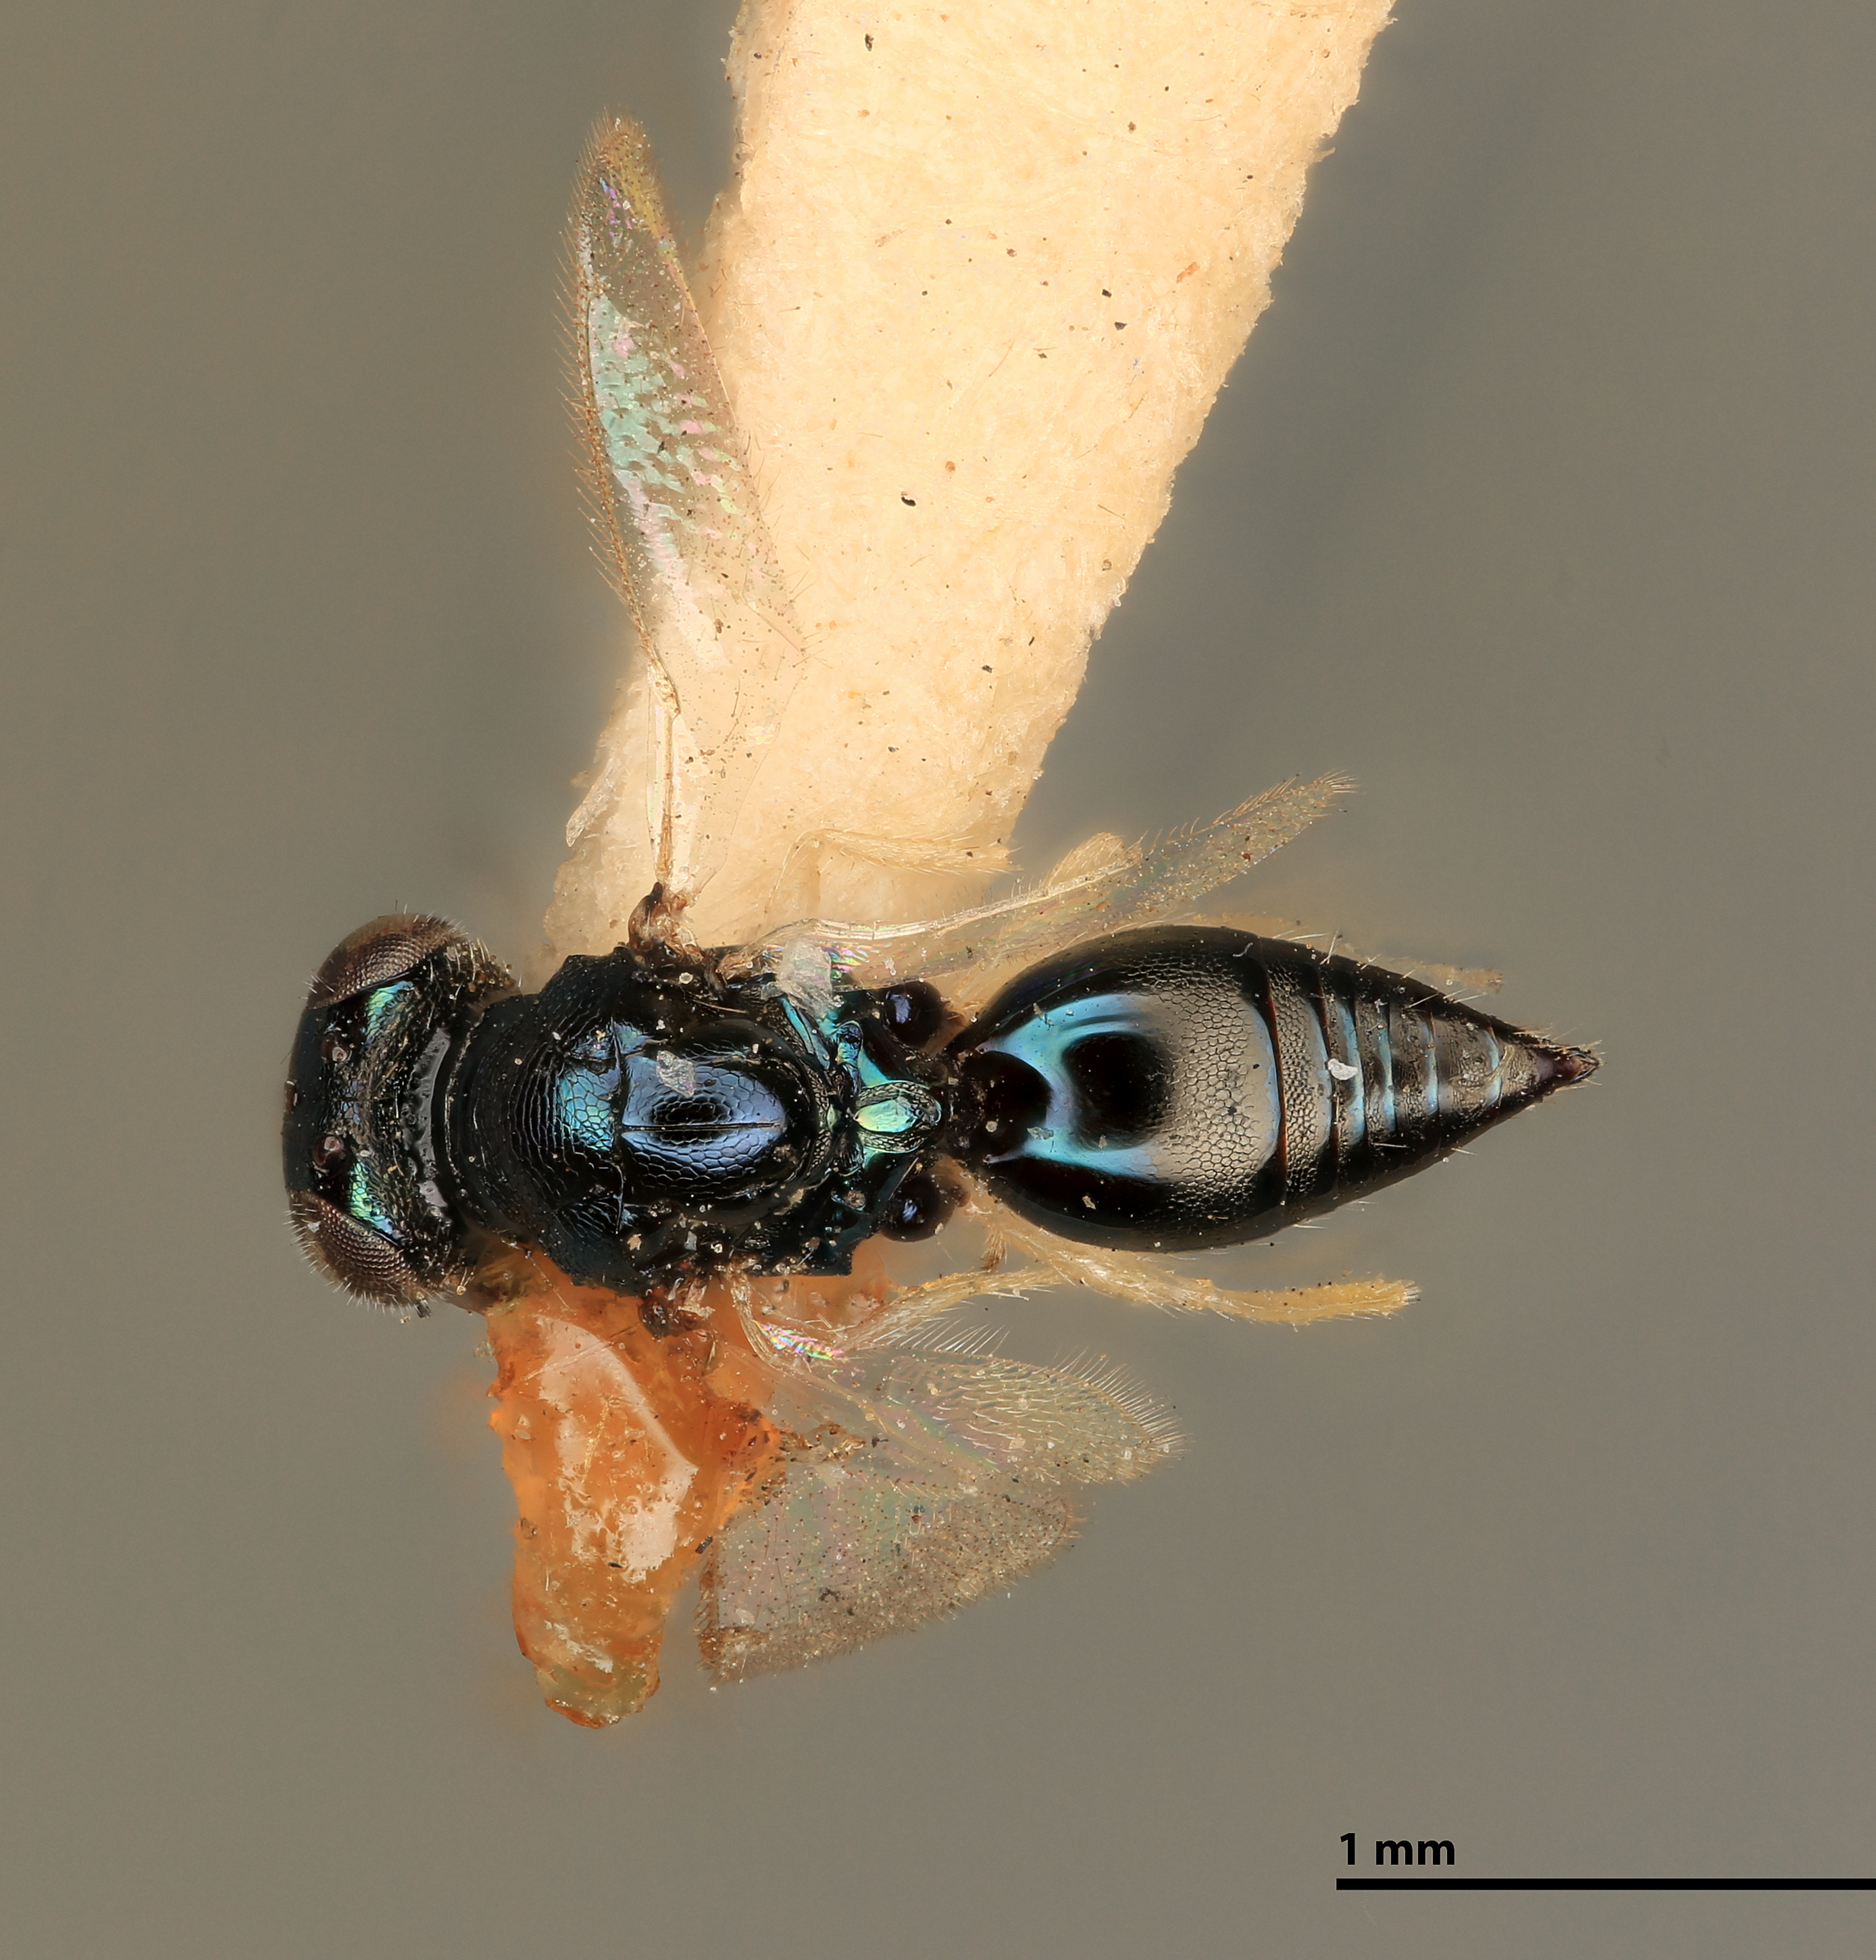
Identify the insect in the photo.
Pseudomphale atroscapus
